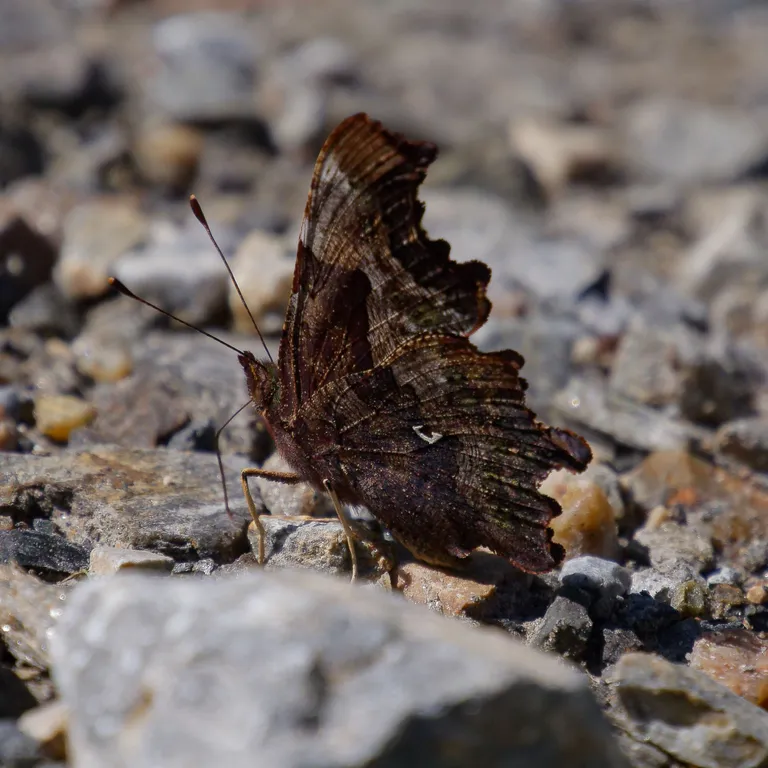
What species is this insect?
Polygonia c-album
